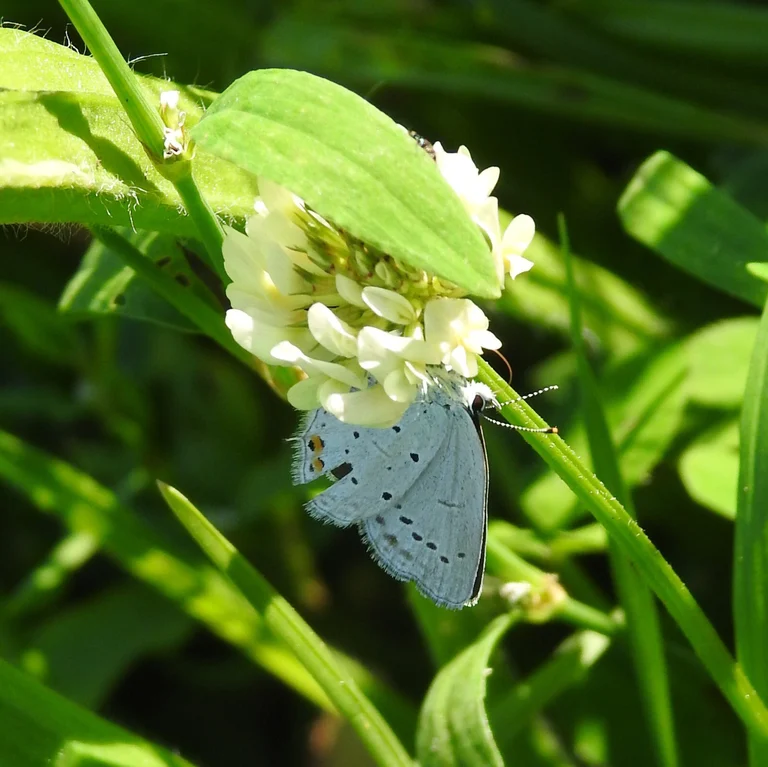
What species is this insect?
Cupido argiades (also Elkalyce argiades)
